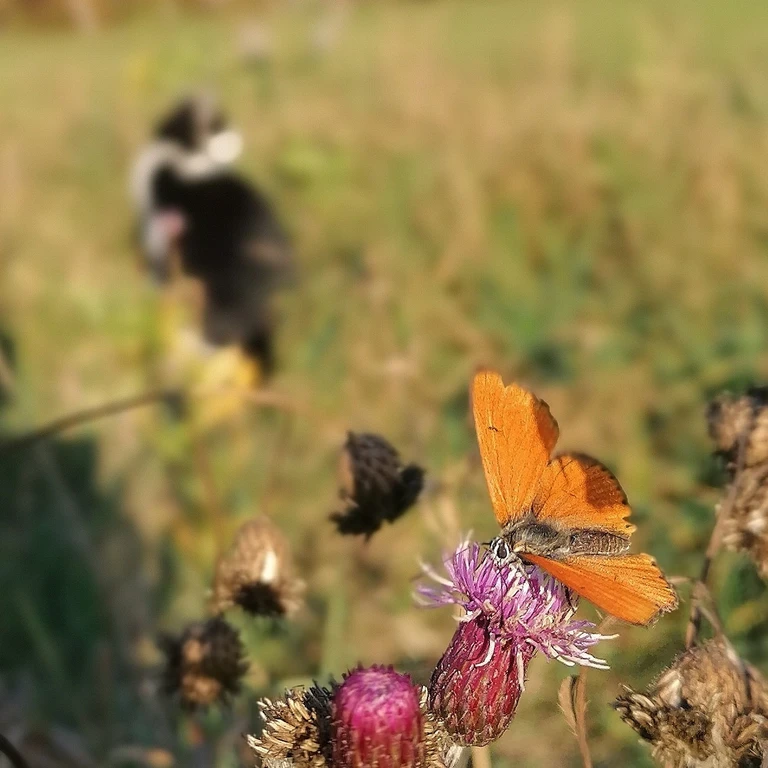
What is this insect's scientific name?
Lycaena dispar
